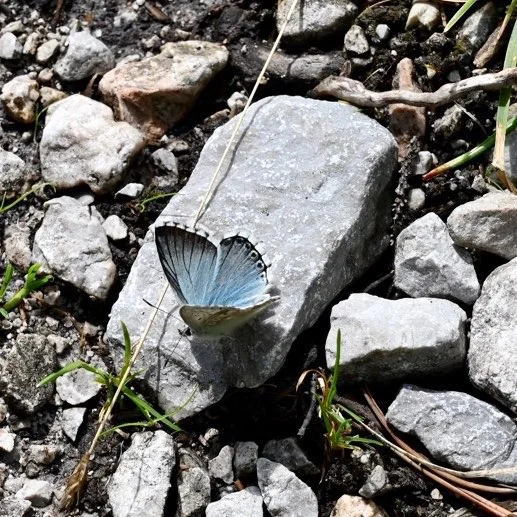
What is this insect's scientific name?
Lysandra coridon
